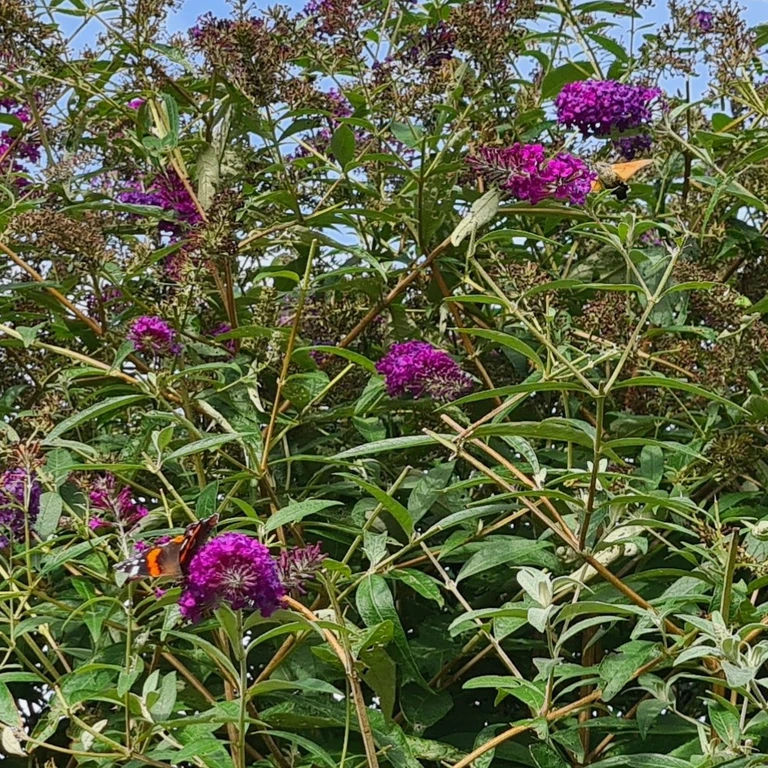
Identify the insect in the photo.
Vanessa atalanta
